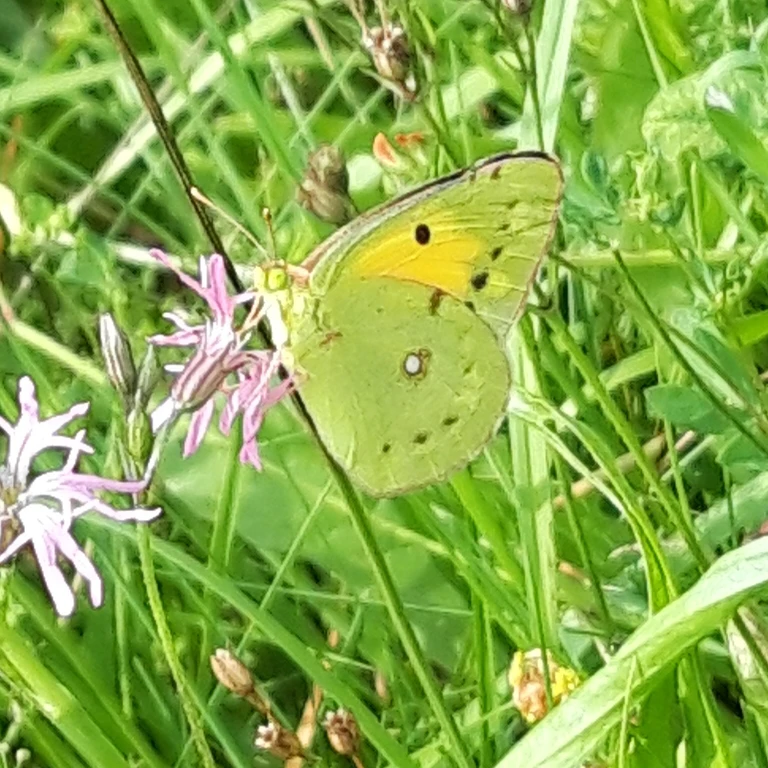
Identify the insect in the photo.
Colias croceus
